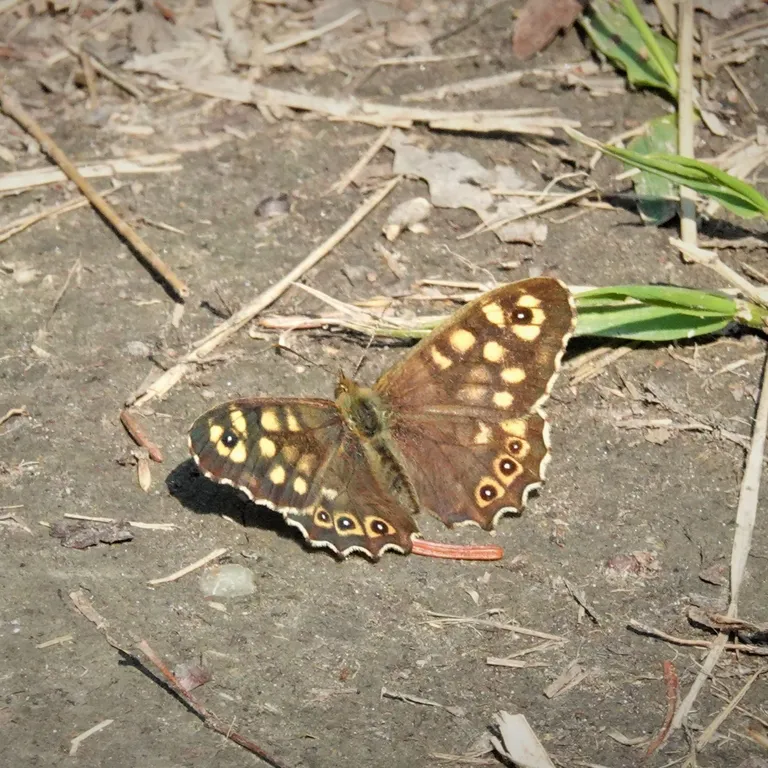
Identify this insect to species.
Pararge aegeria
